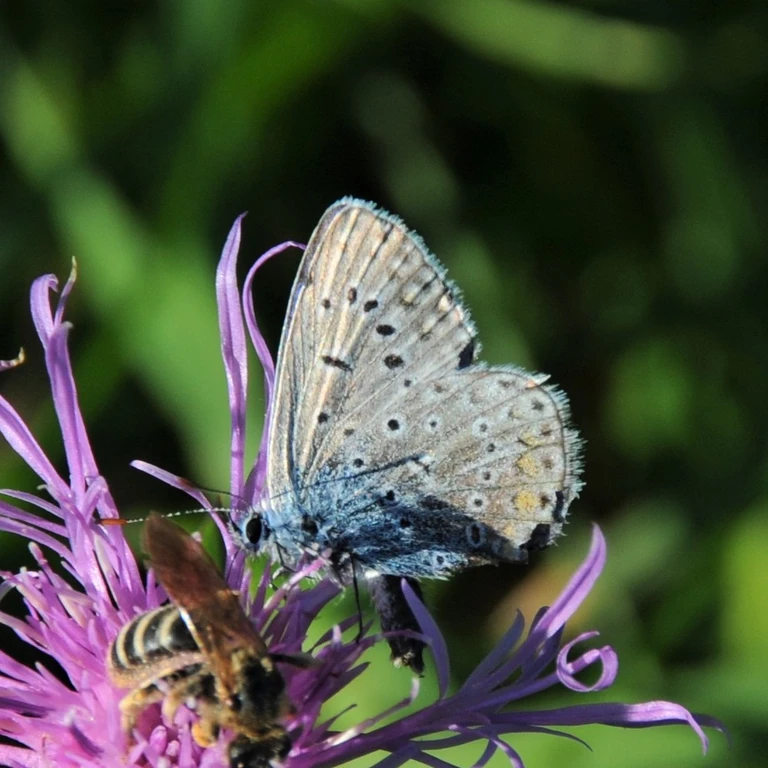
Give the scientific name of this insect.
Polyommatus icarus
